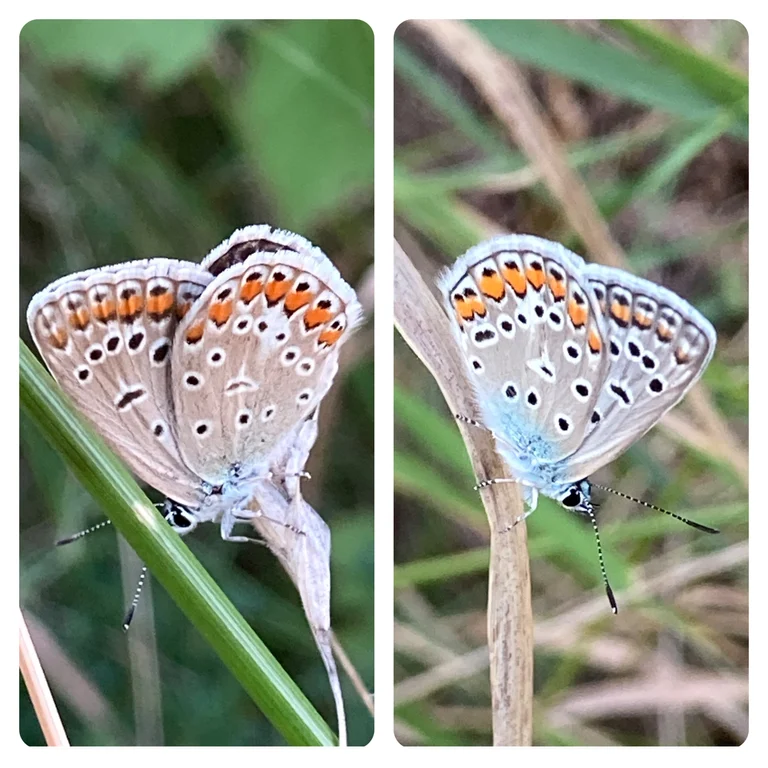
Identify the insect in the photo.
Polyommatus icarus
